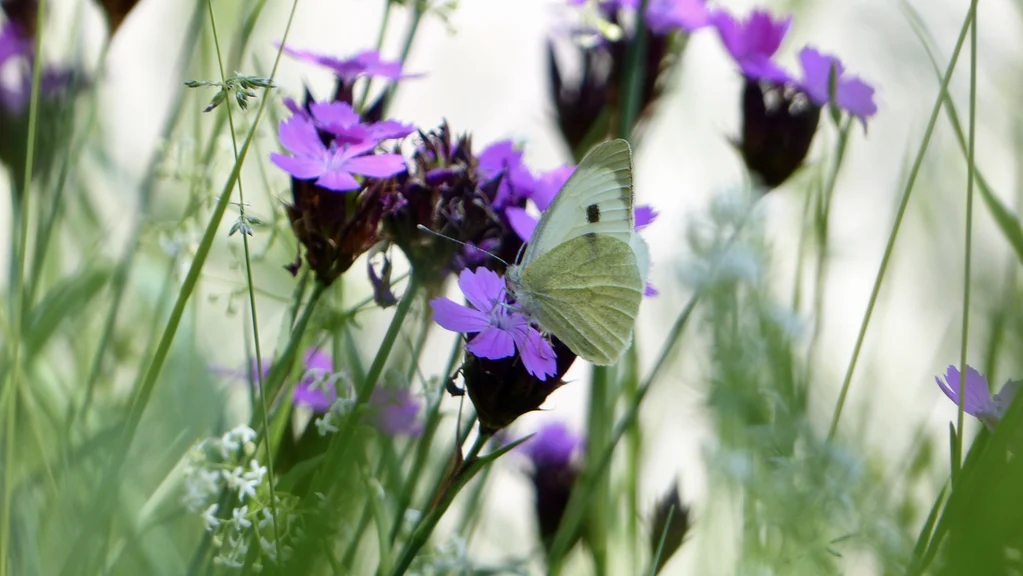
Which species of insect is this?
Pieris brassicae
